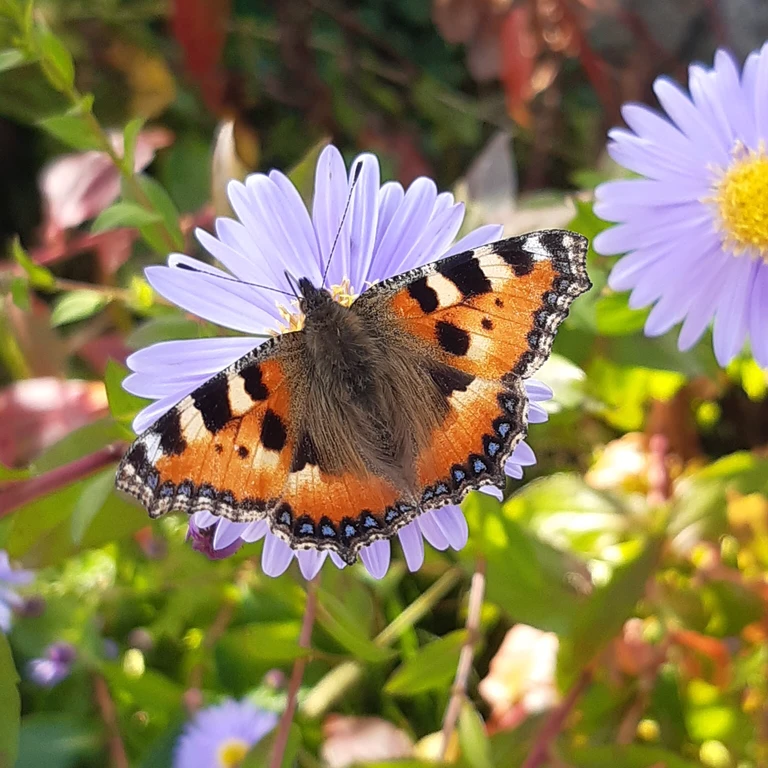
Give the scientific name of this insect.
Aglais urticae
